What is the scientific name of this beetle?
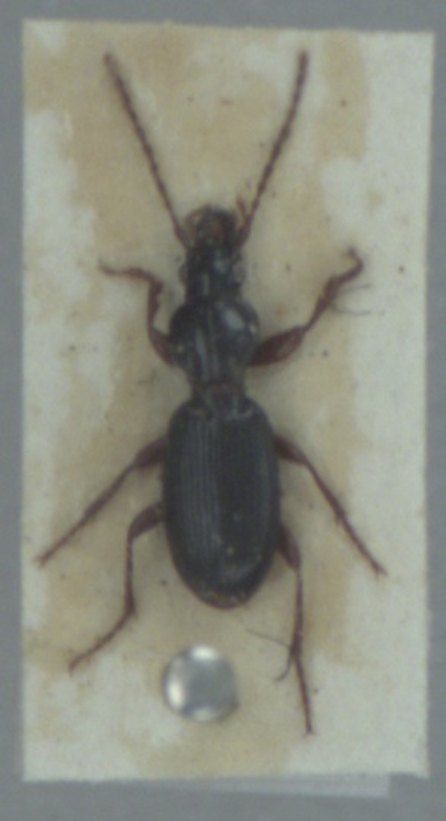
Stomis pumicatus
